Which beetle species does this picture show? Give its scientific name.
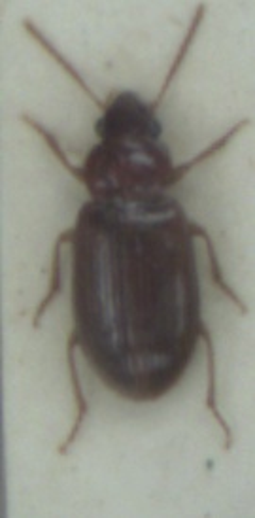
Bradycellus verbasci
